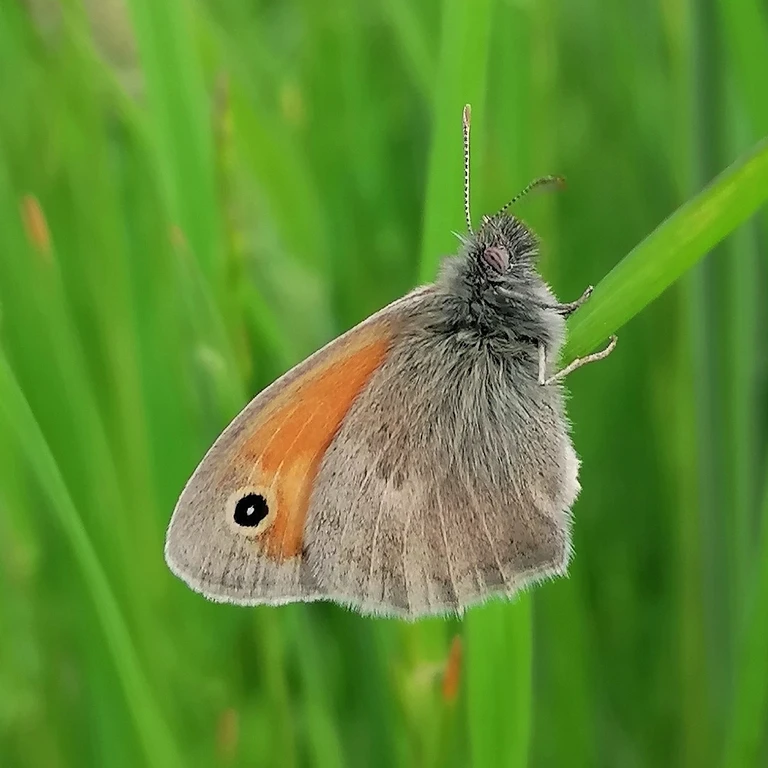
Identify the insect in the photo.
Coenonympha pamphilus
